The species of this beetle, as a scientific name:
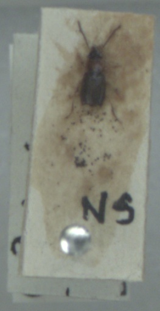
Acupalpus dubius
